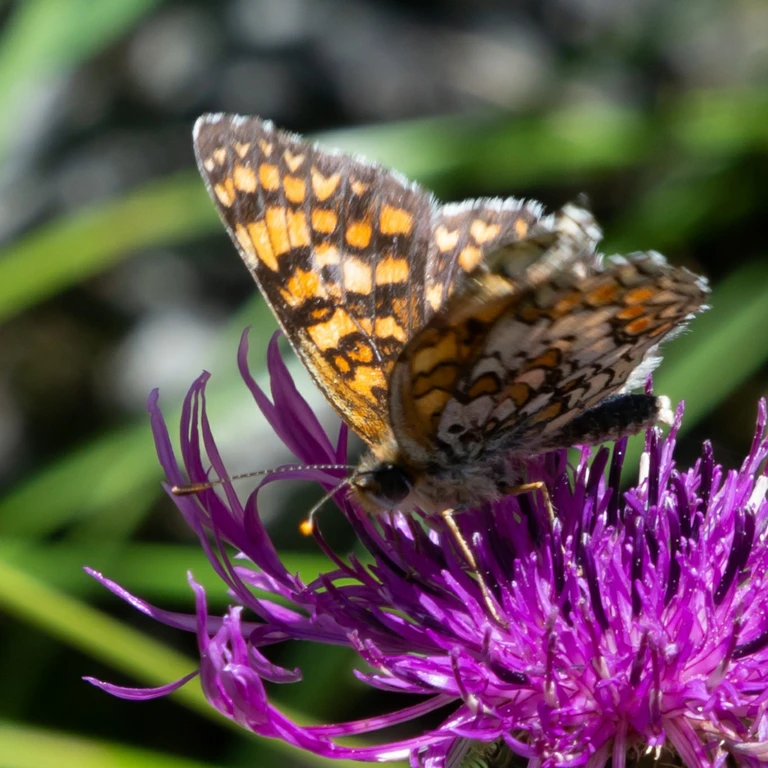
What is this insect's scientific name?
Melitaea phoebe
